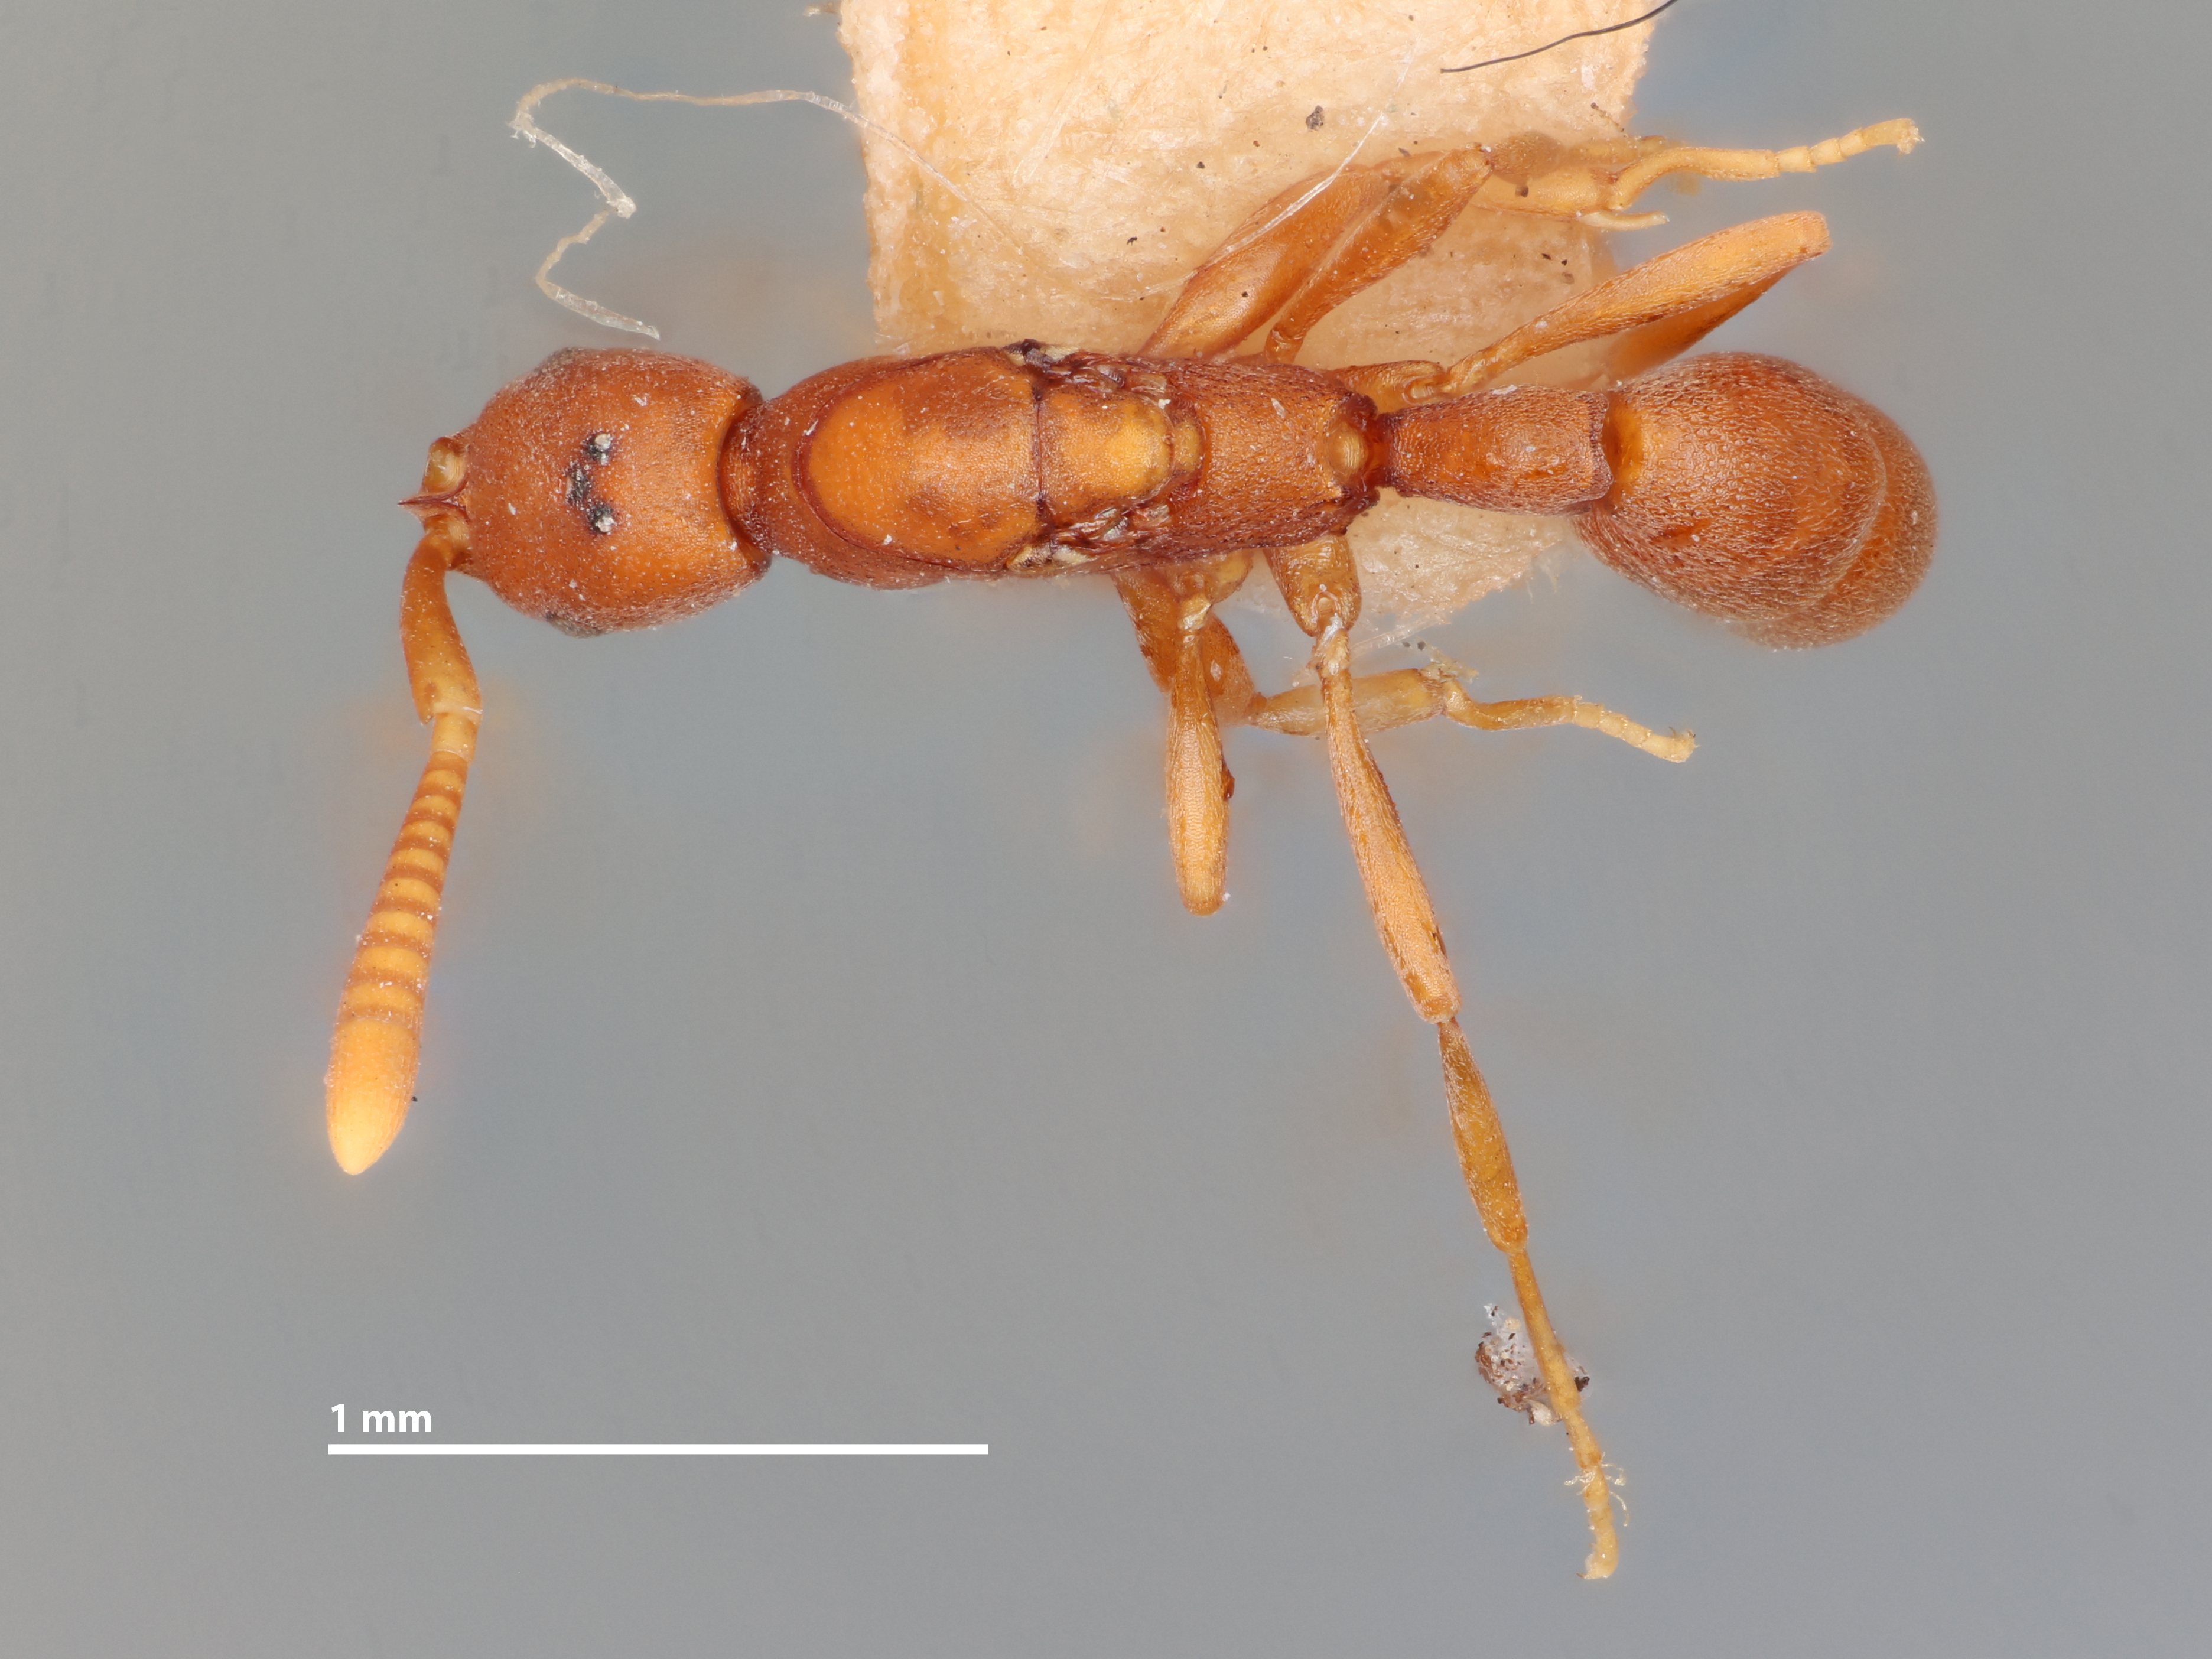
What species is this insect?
Probolomyrmex boliviensis
